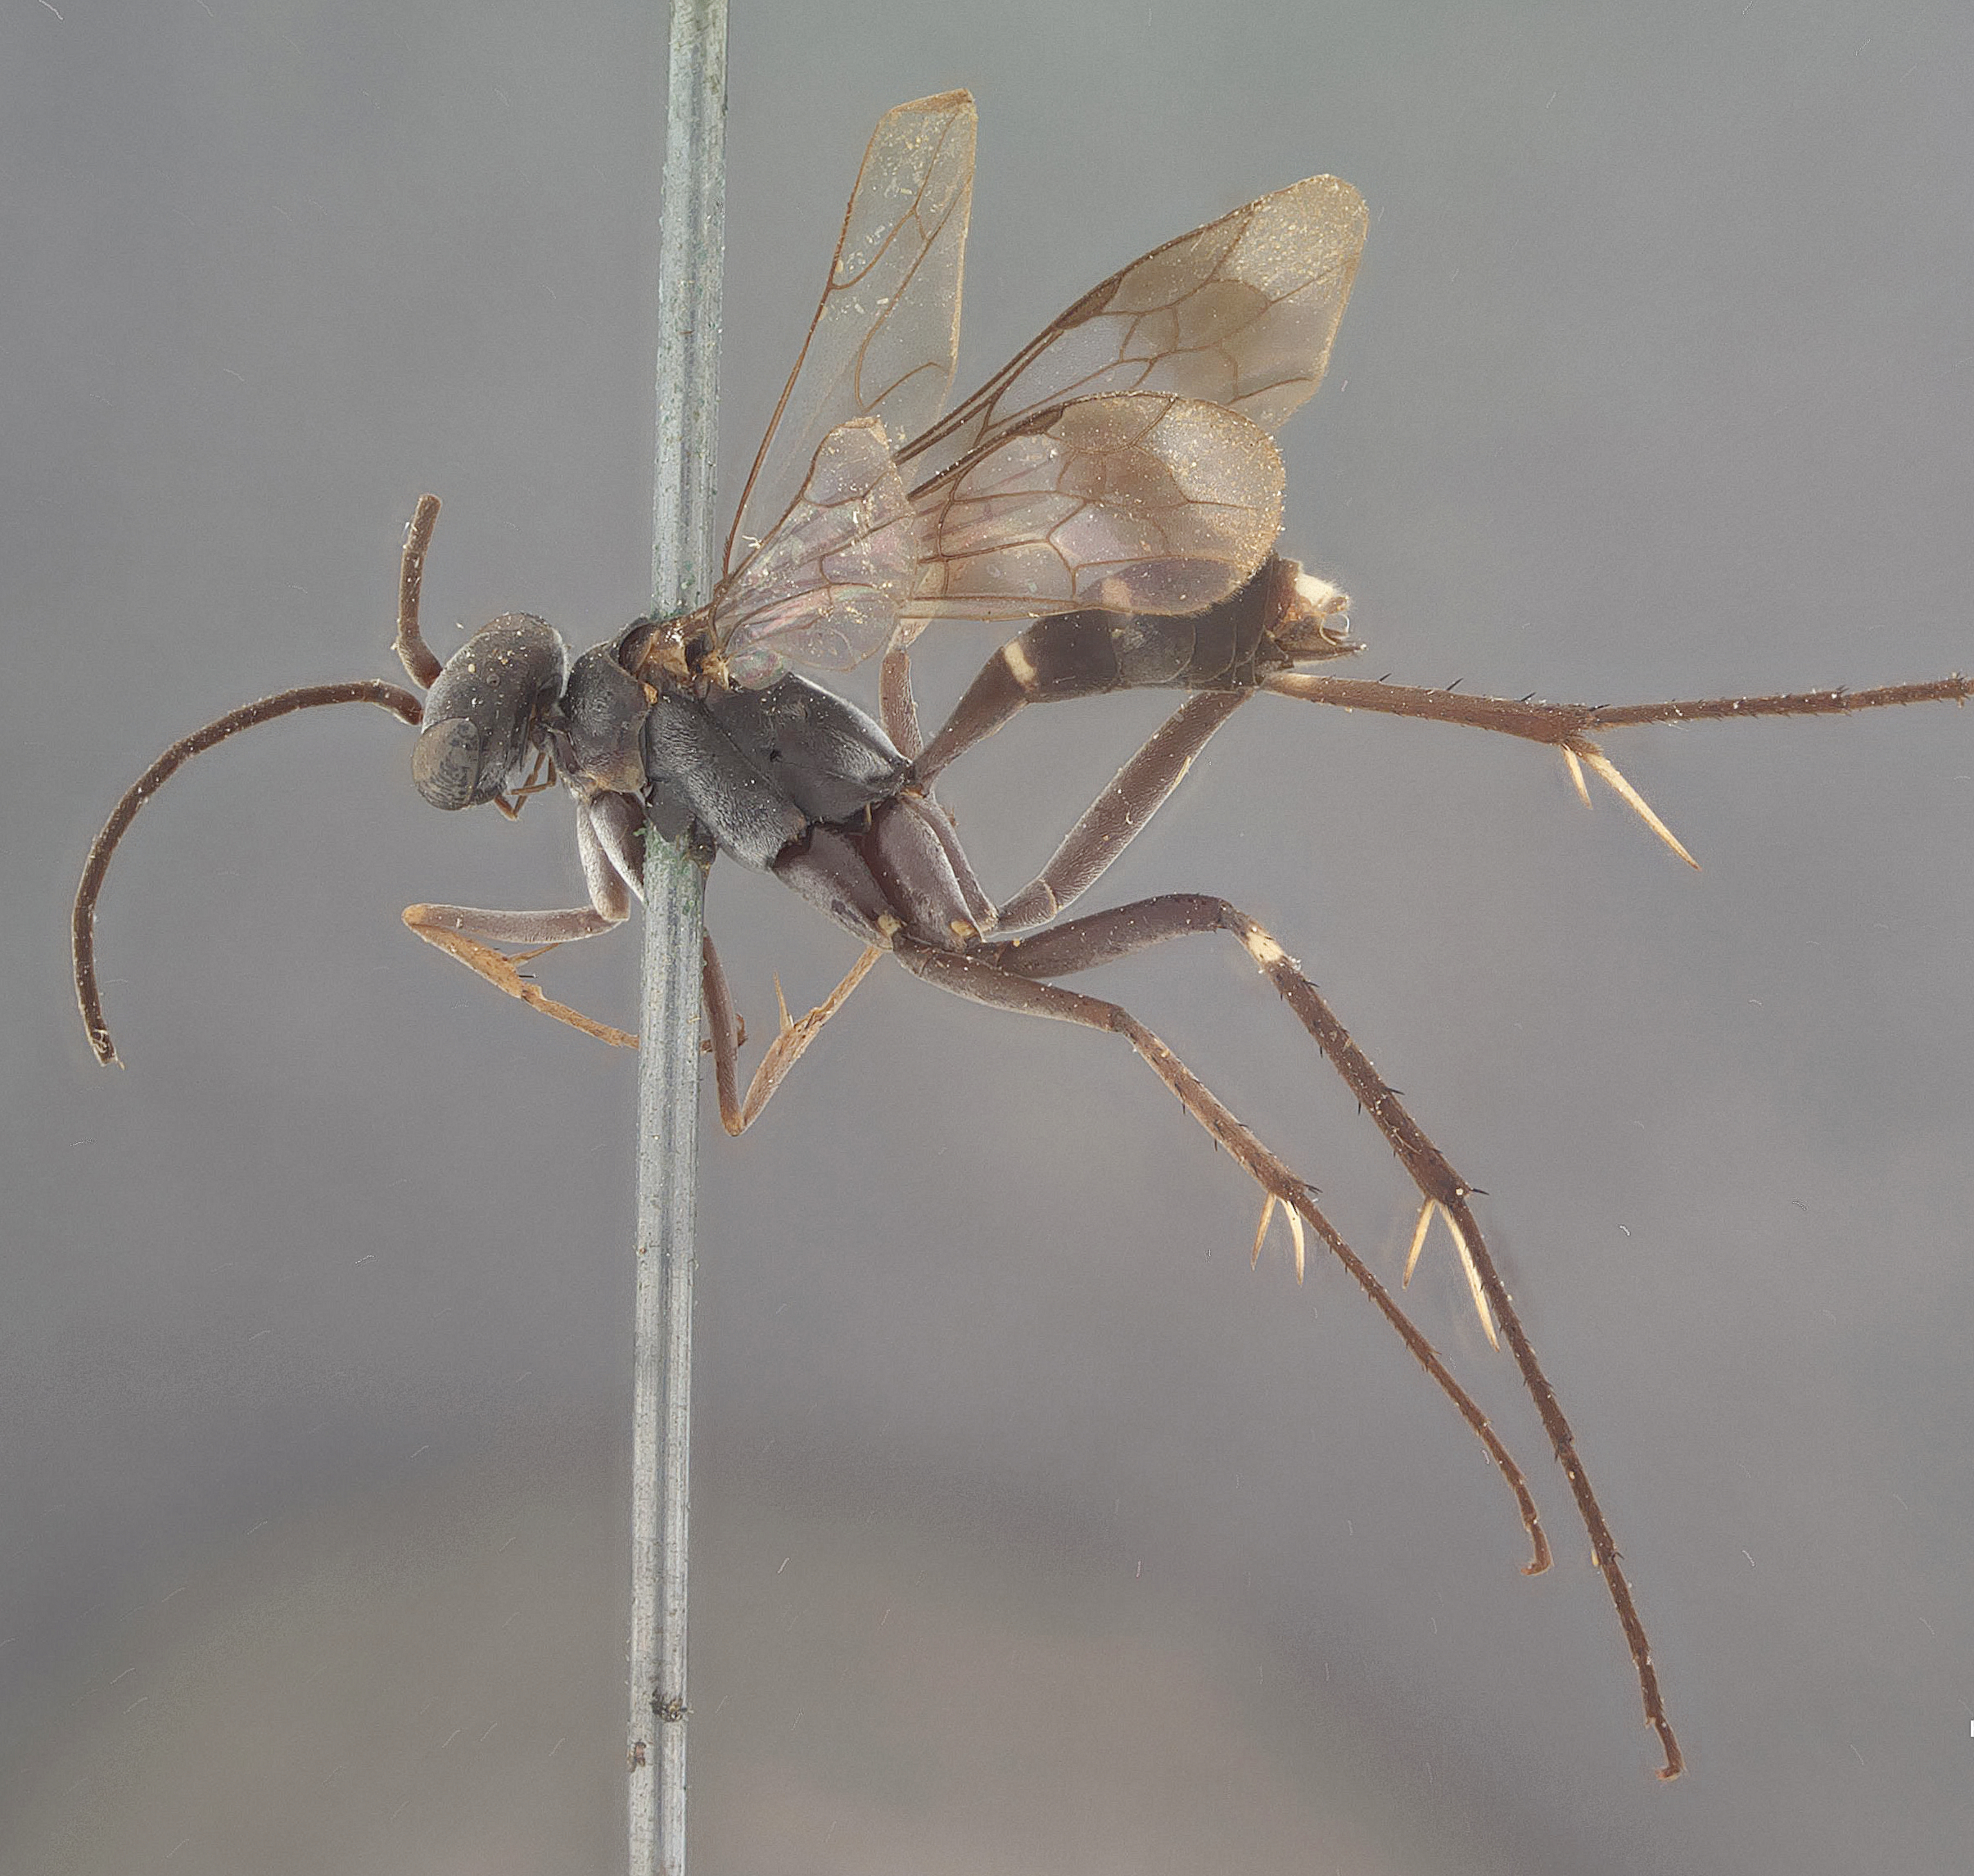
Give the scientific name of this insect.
Agenia compressa
